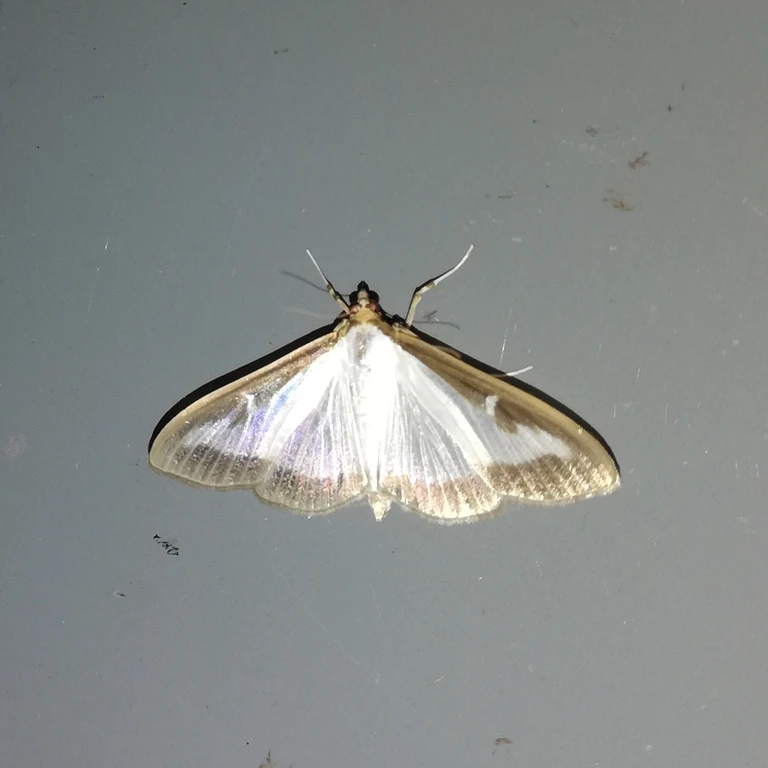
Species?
Cydalima perspectalis
